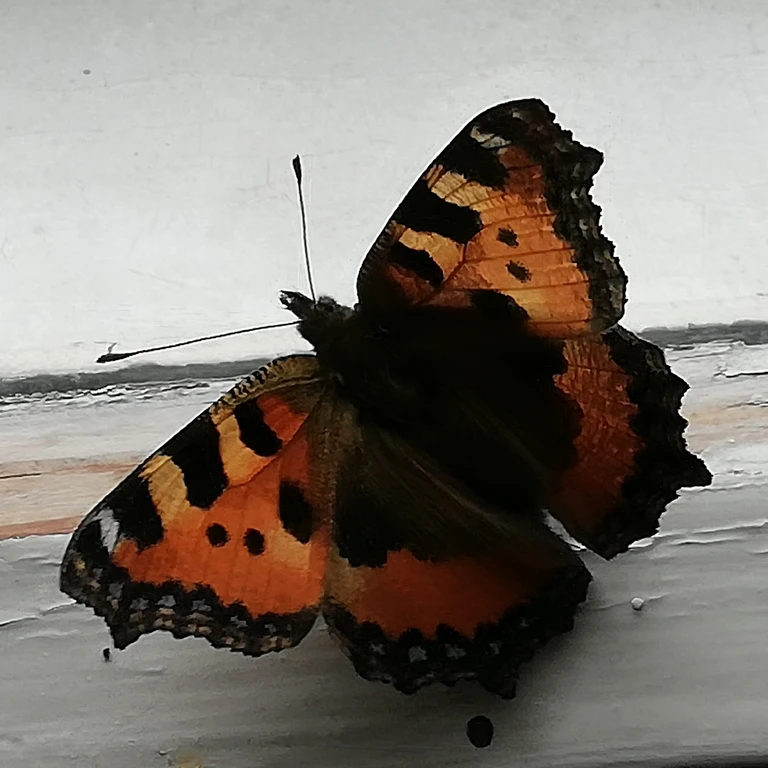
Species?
Aglais urticae
